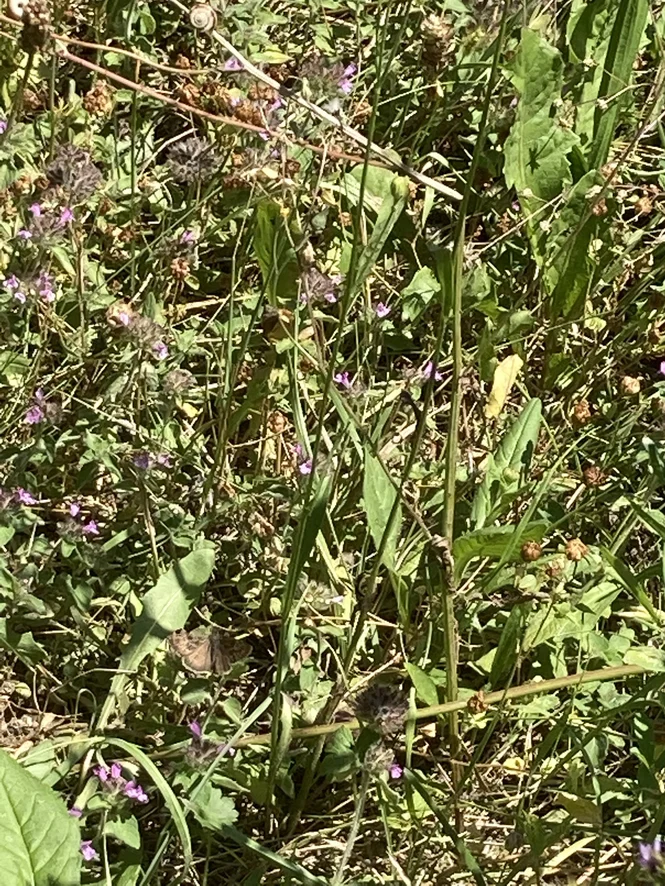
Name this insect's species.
Erynnis tages
